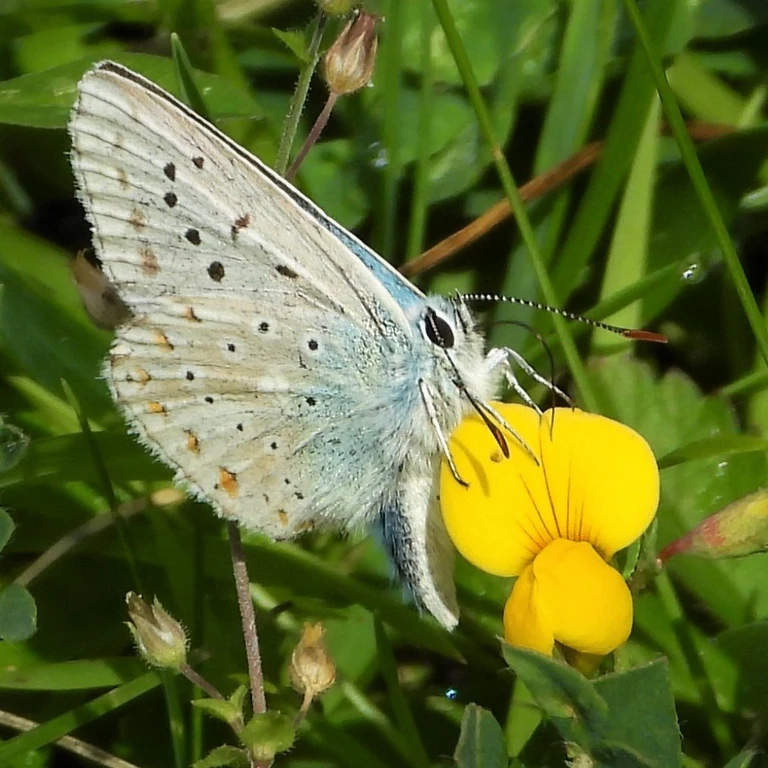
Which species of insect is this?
Lysandra coridon
